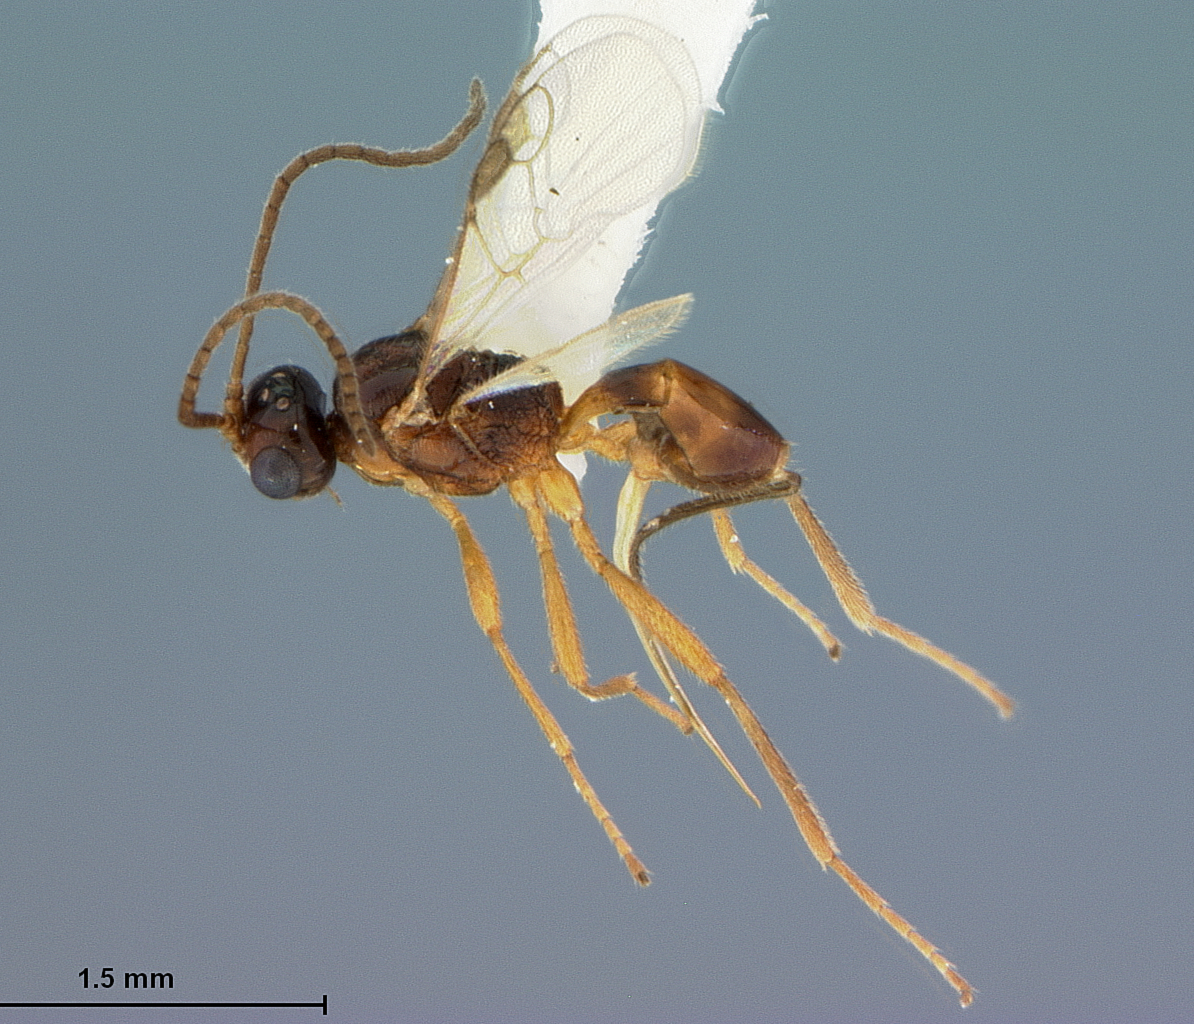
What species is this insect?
Microctonus pilatus
